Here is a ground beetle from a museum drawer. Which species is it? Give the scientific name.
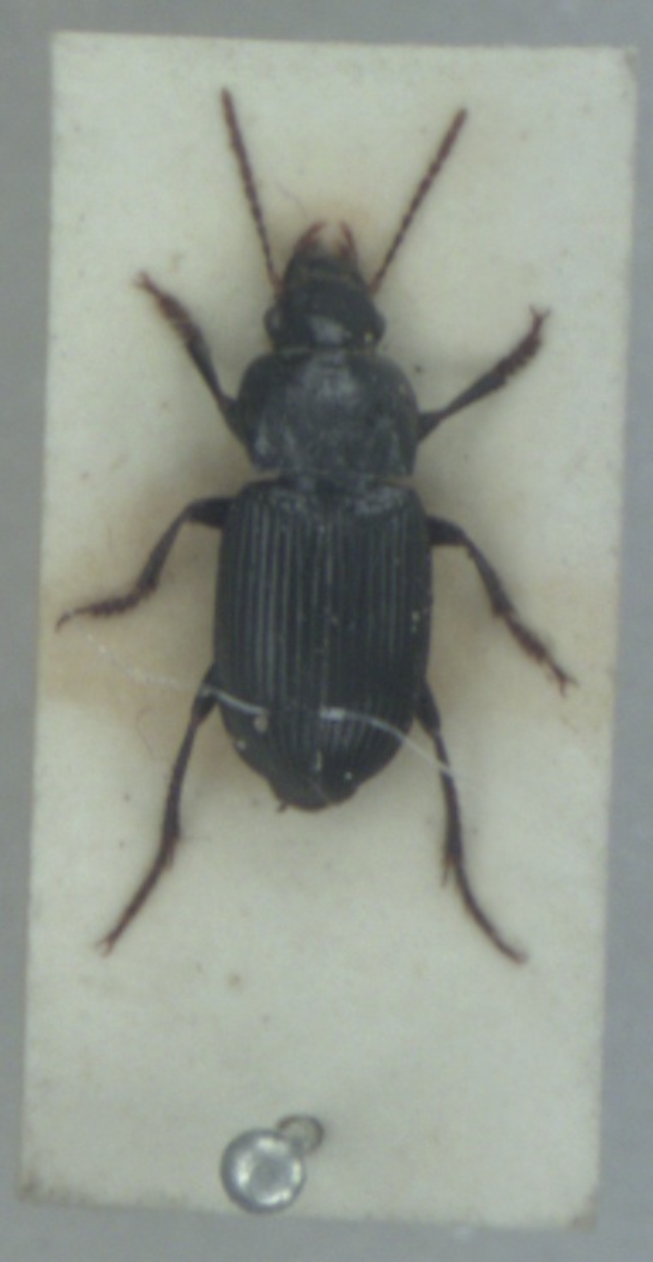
Harpalus rufipalpis
